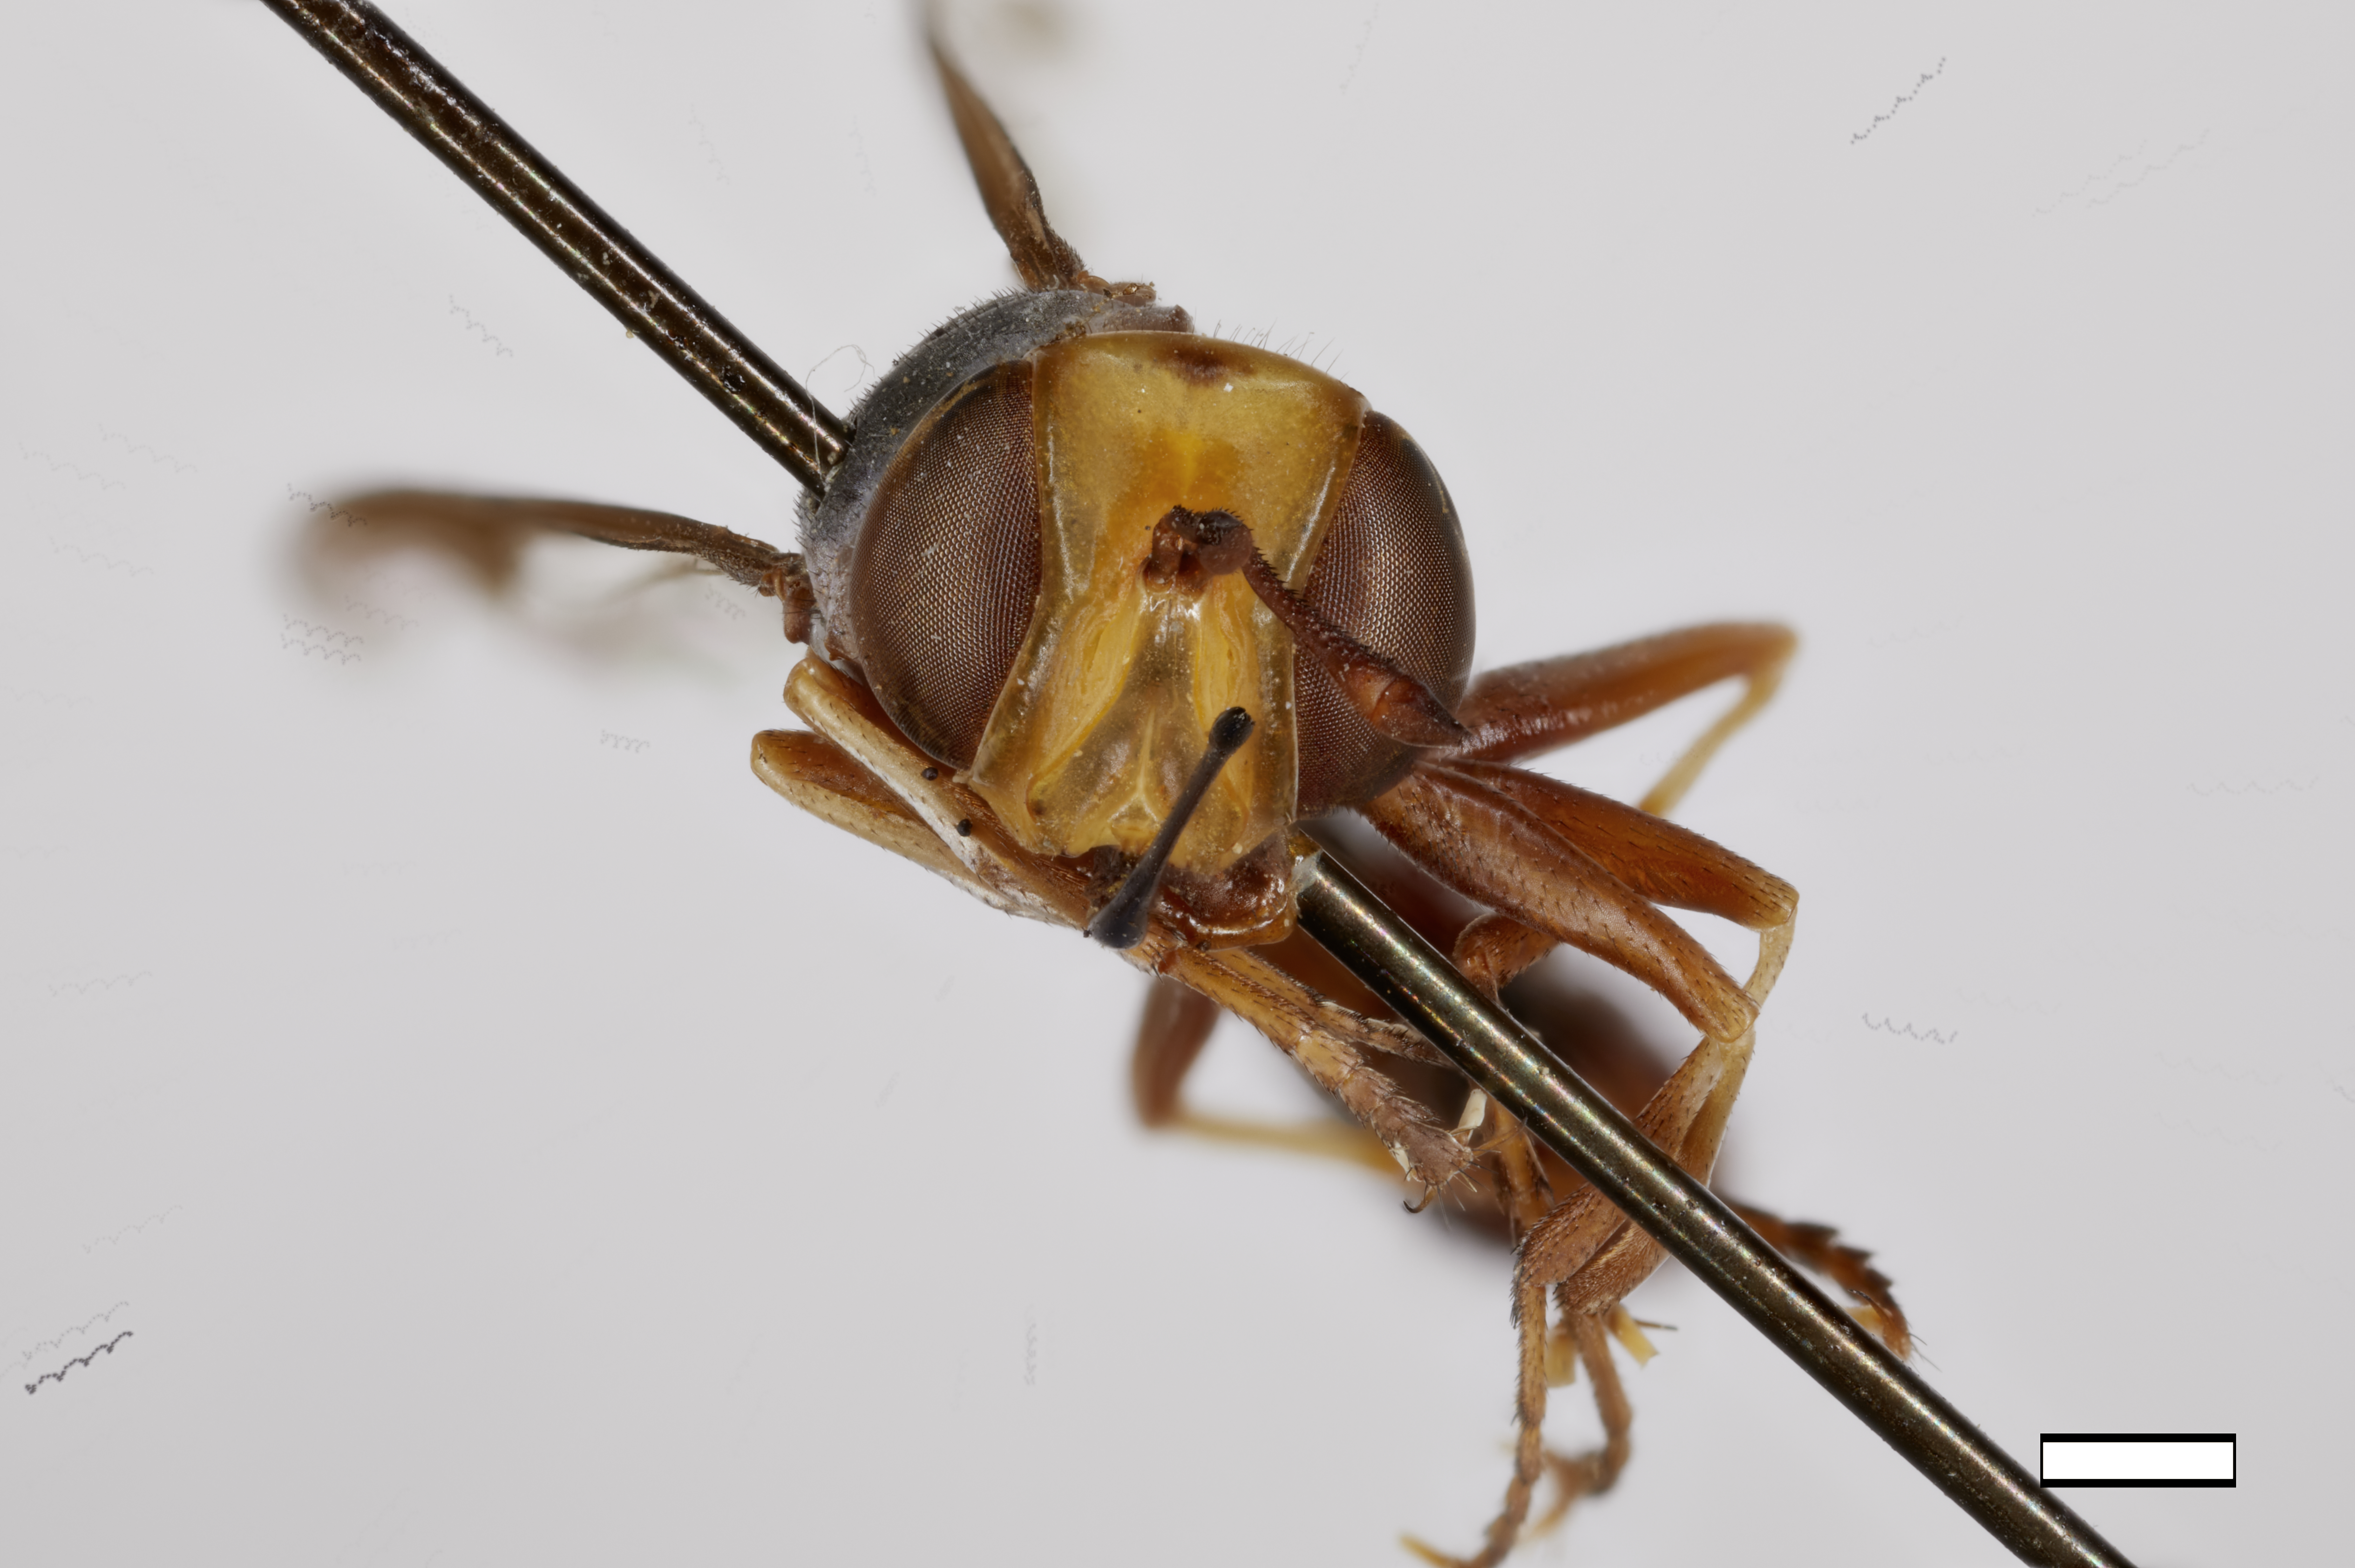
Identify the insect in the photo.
Physocephala flavifacies
